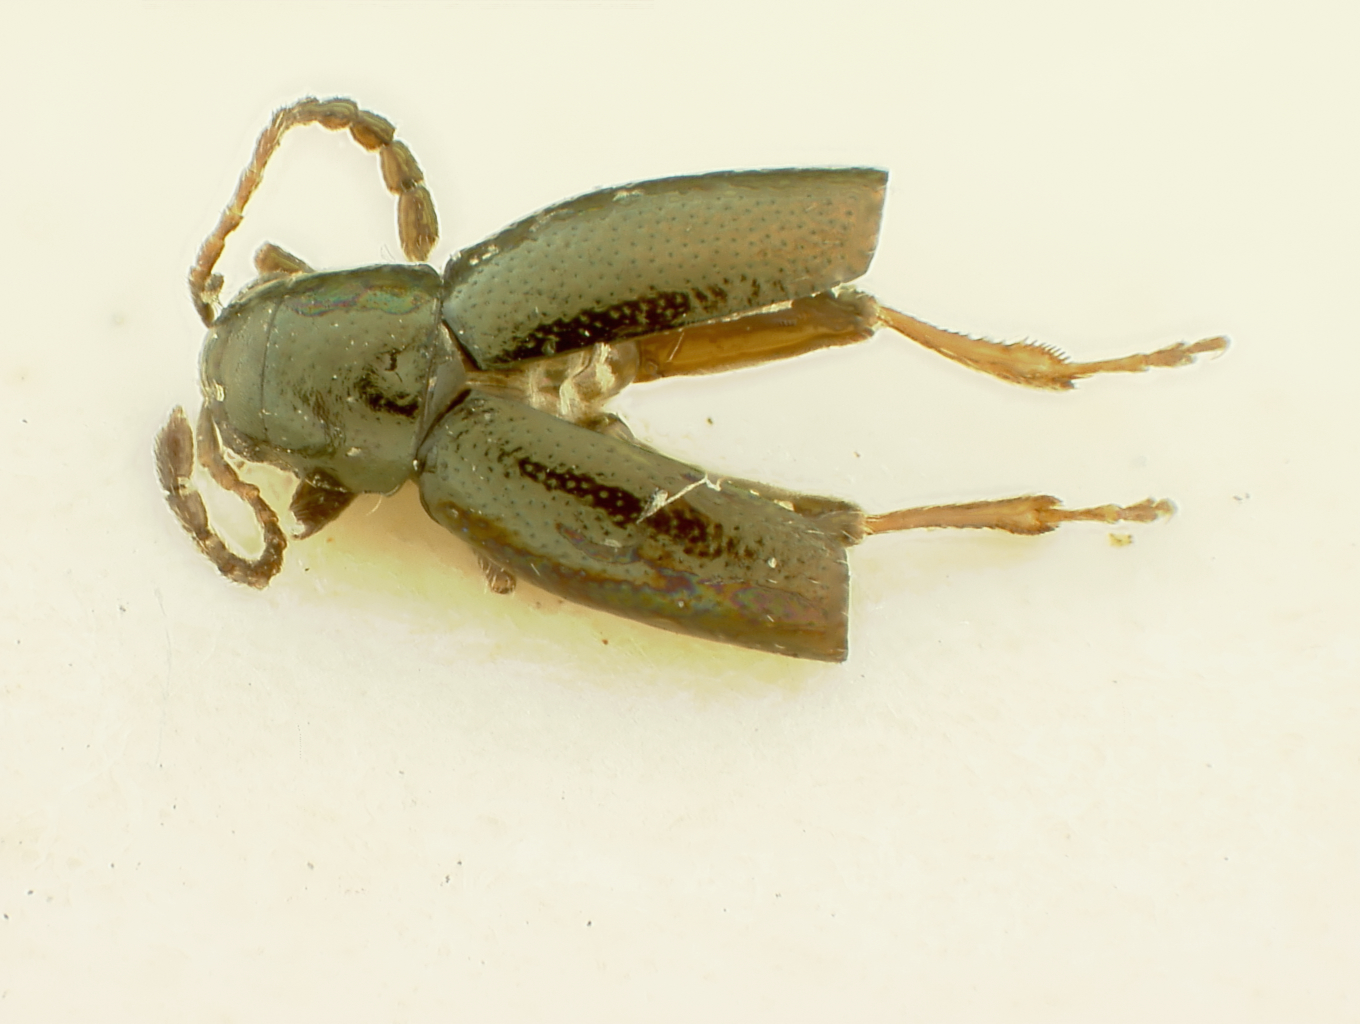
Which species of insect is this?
Longitarsus igori
